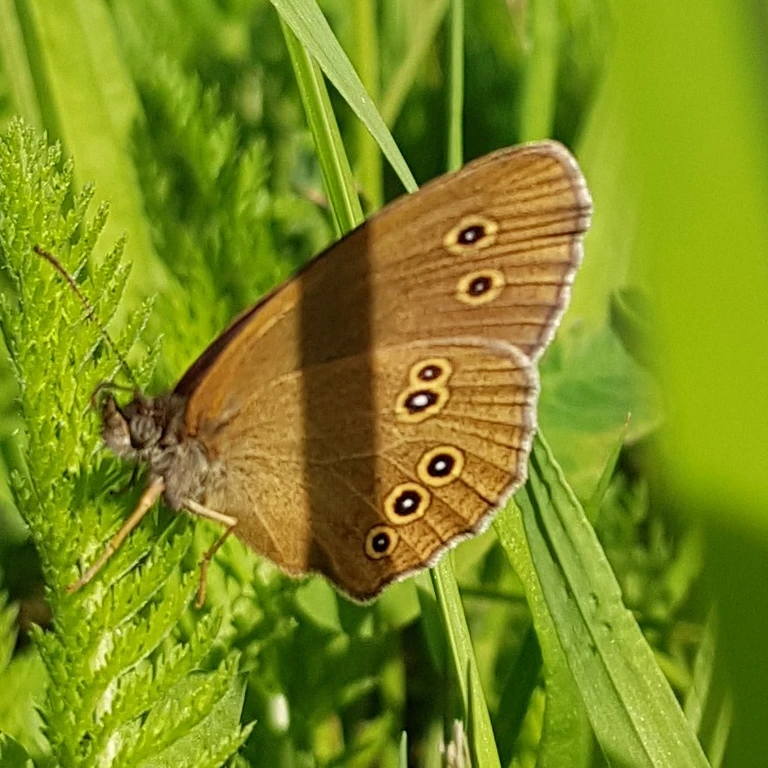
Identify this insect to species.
Aphantopus hyperantus
